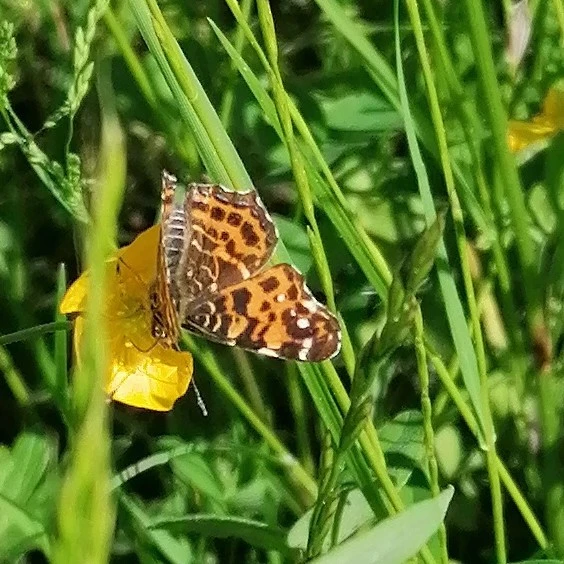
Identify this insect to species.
Araschnia levana
